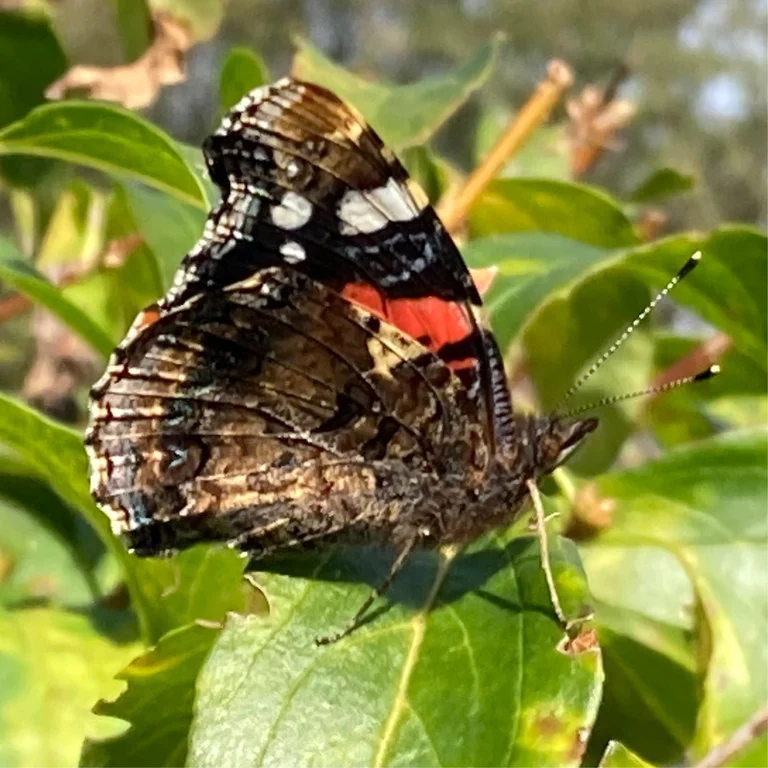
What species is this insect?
Vanessa atalanta
